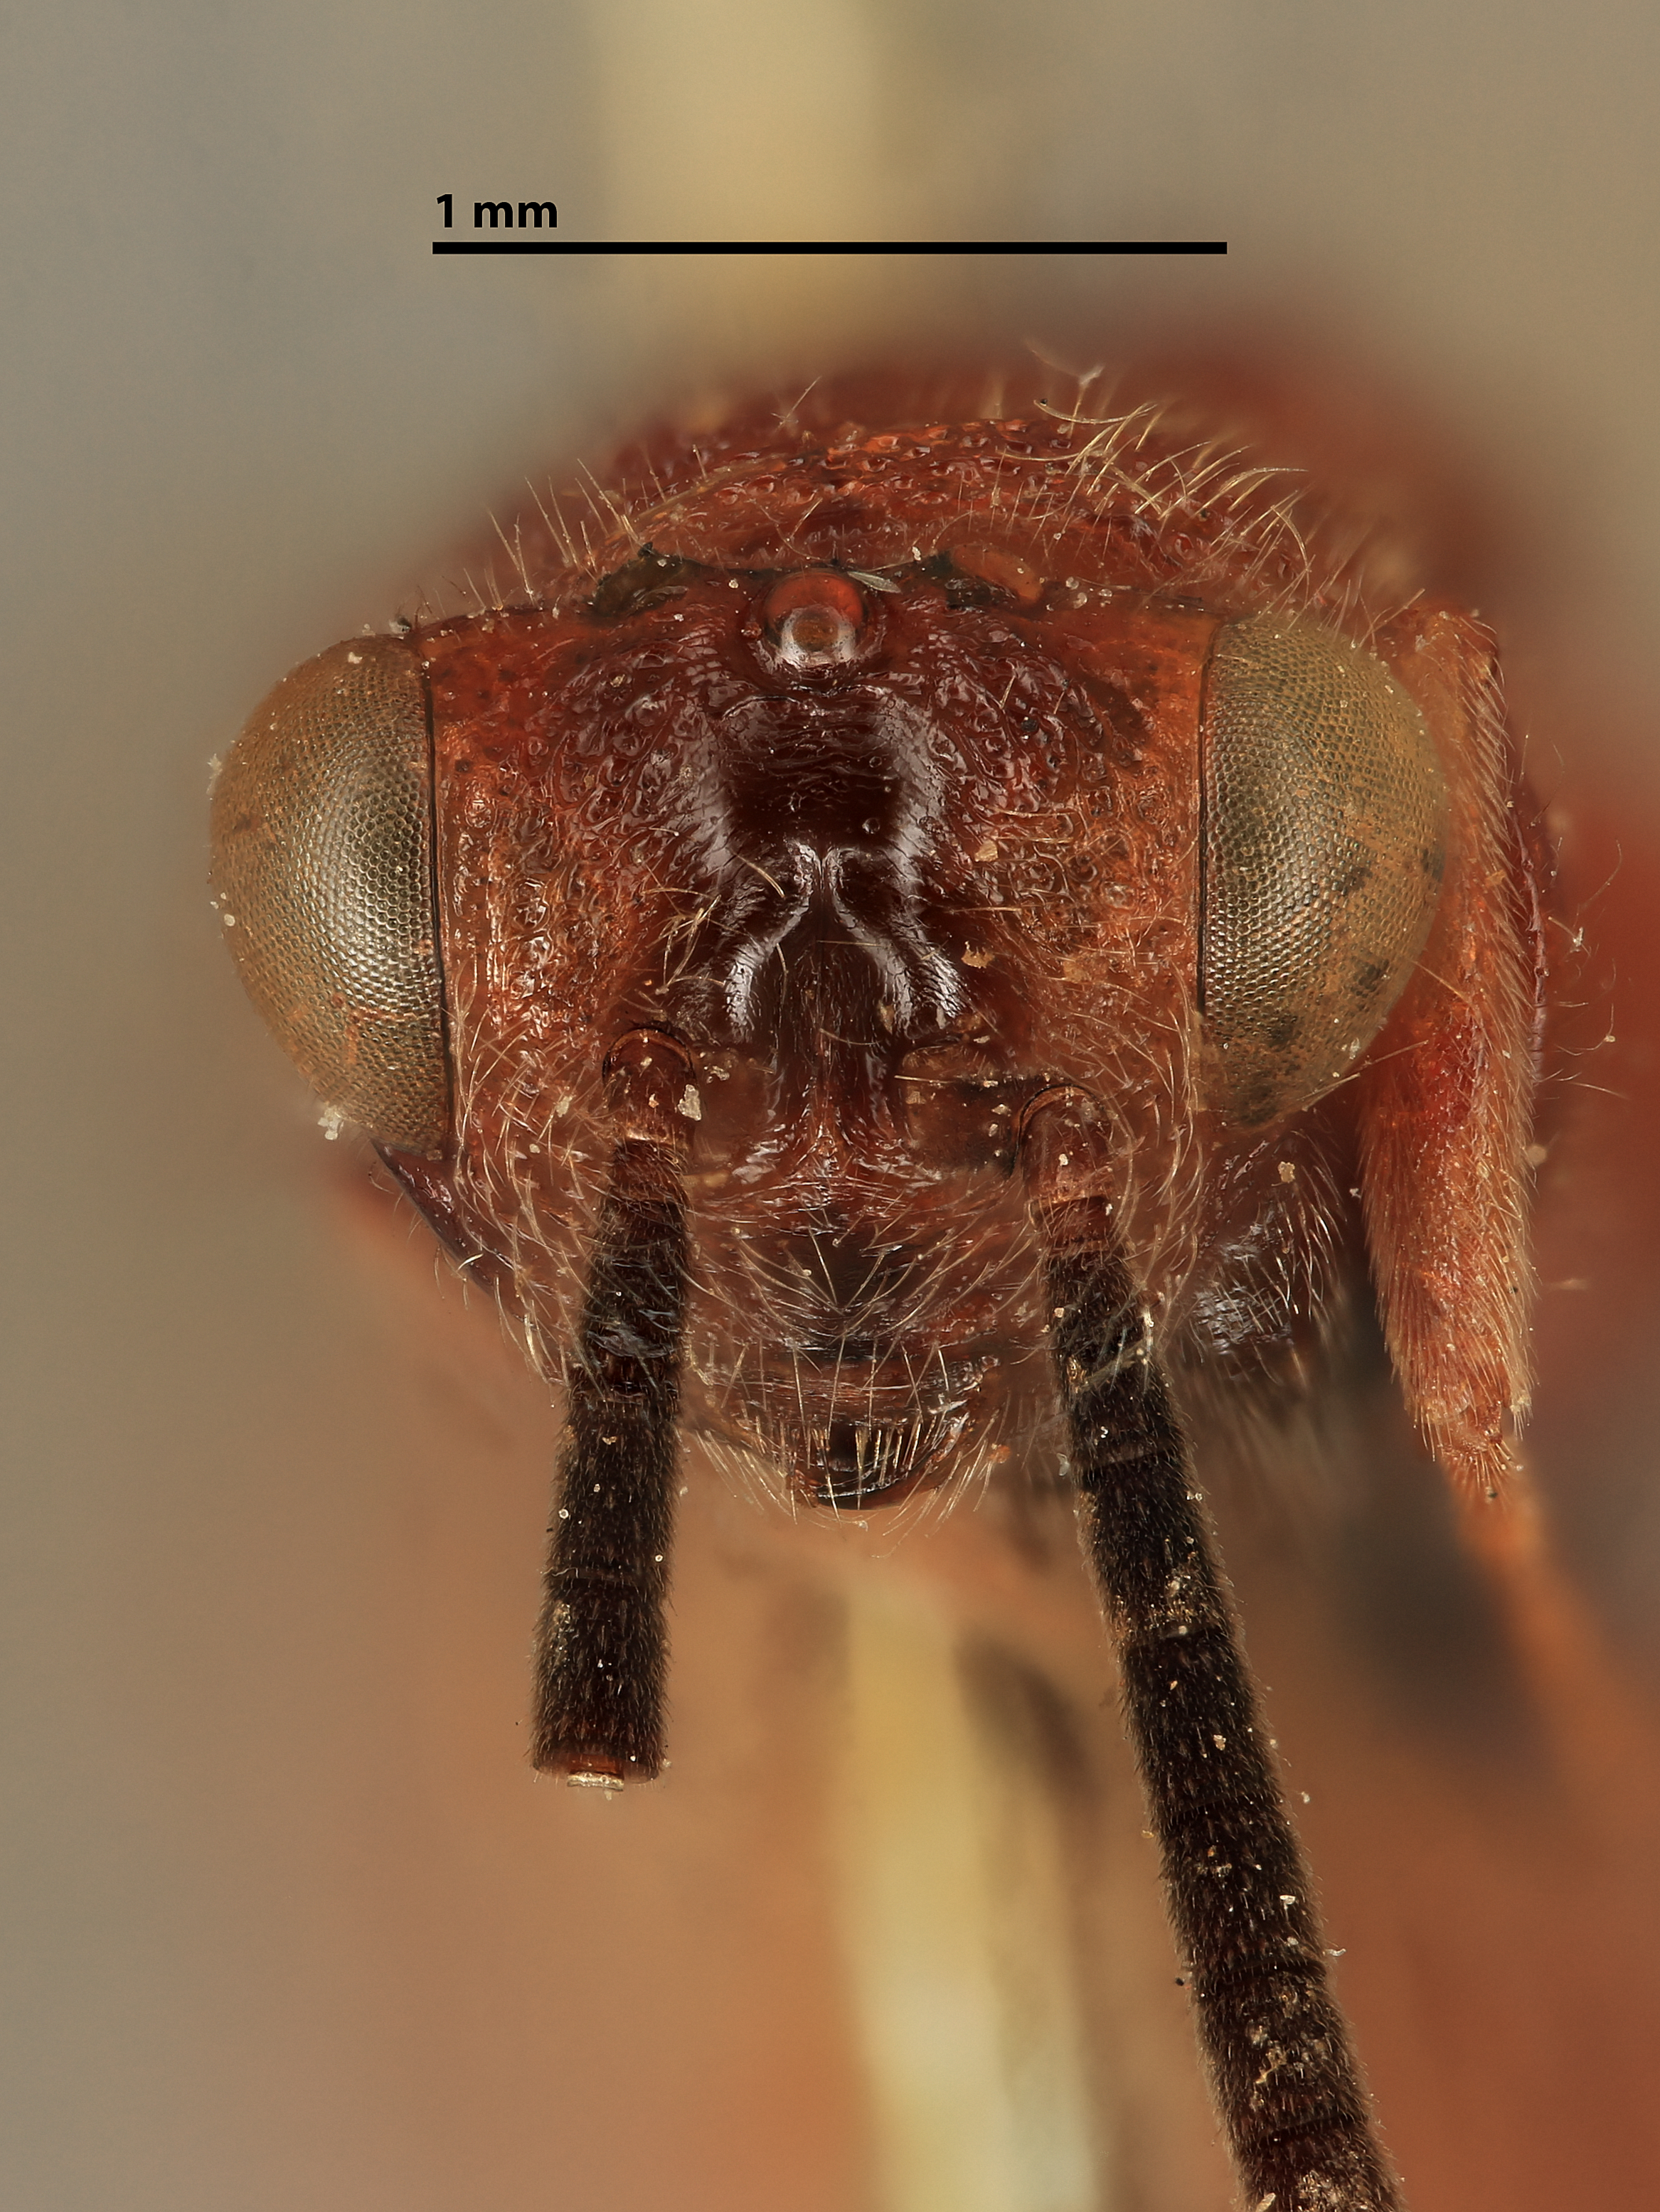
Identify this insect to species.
Smicra barbara
